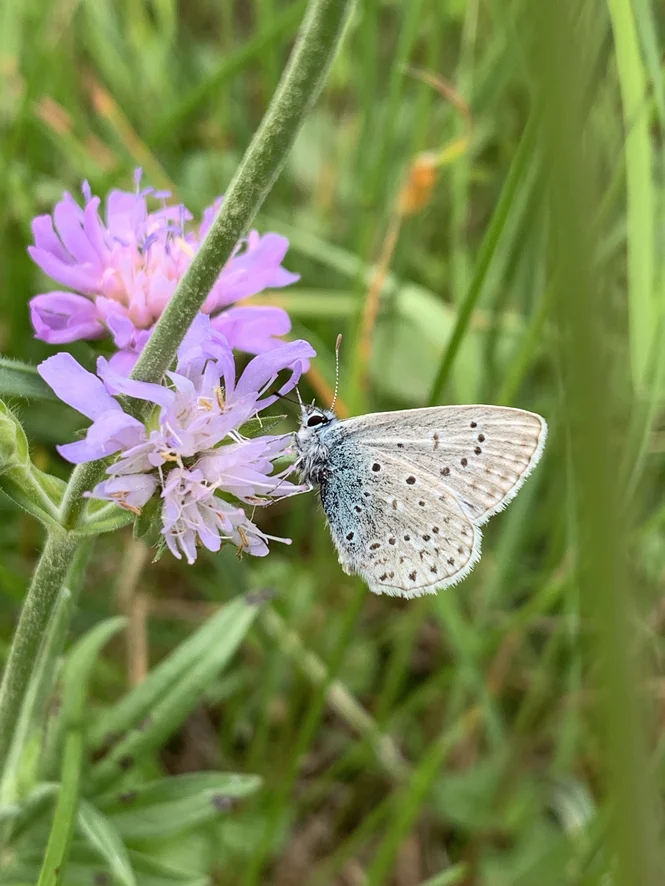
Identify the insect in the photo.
Polyommatus icarus
